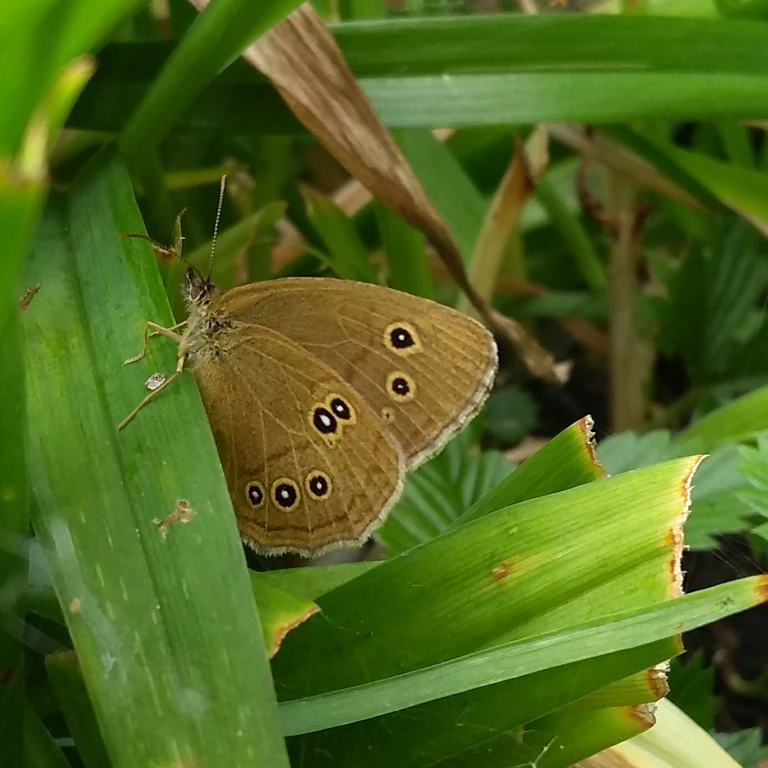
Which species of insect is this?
Aphantopus hyperantus
